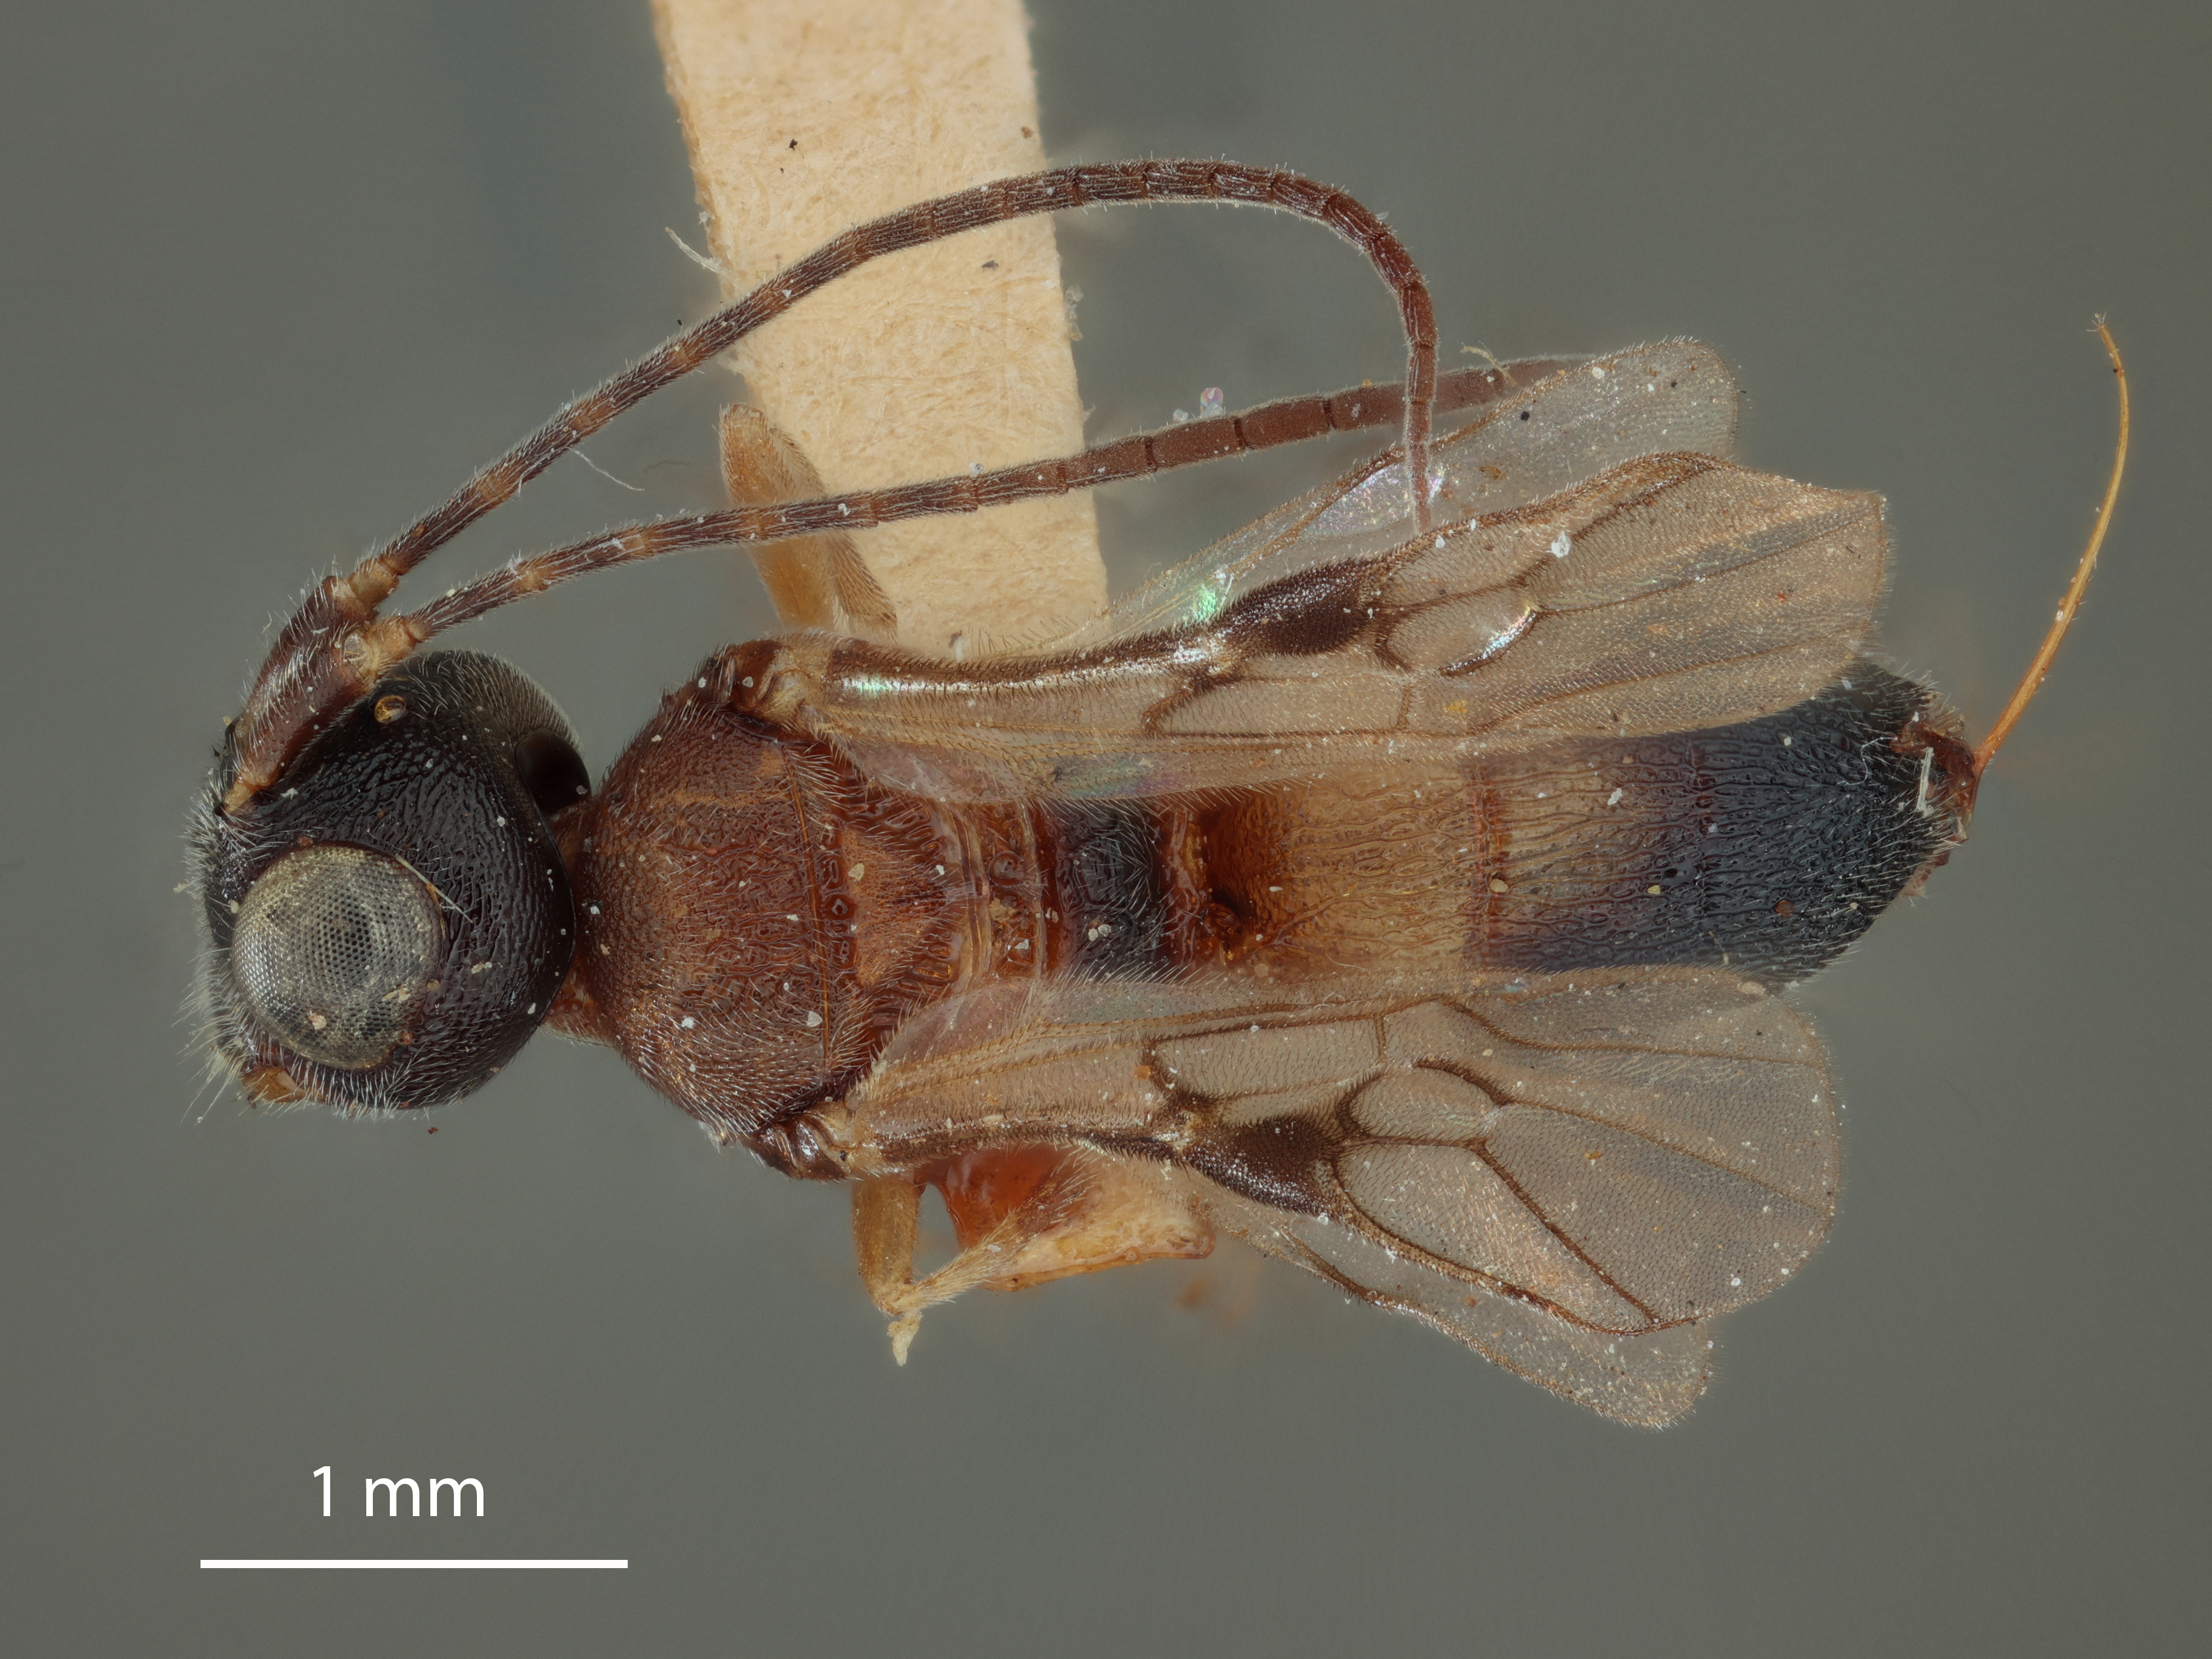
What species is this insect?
Phanerotoma nigricephala
